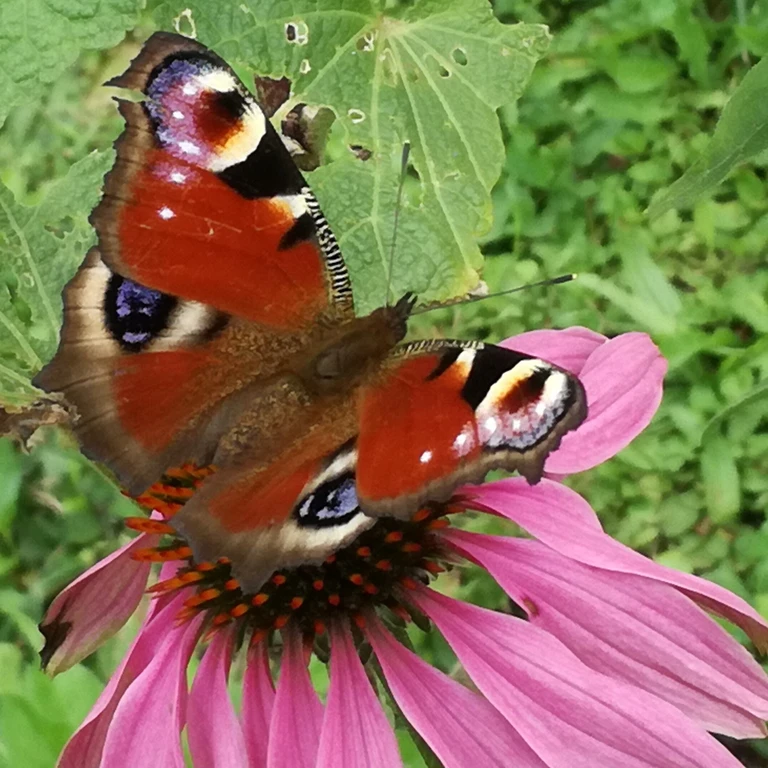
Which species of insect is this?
Aglais io
